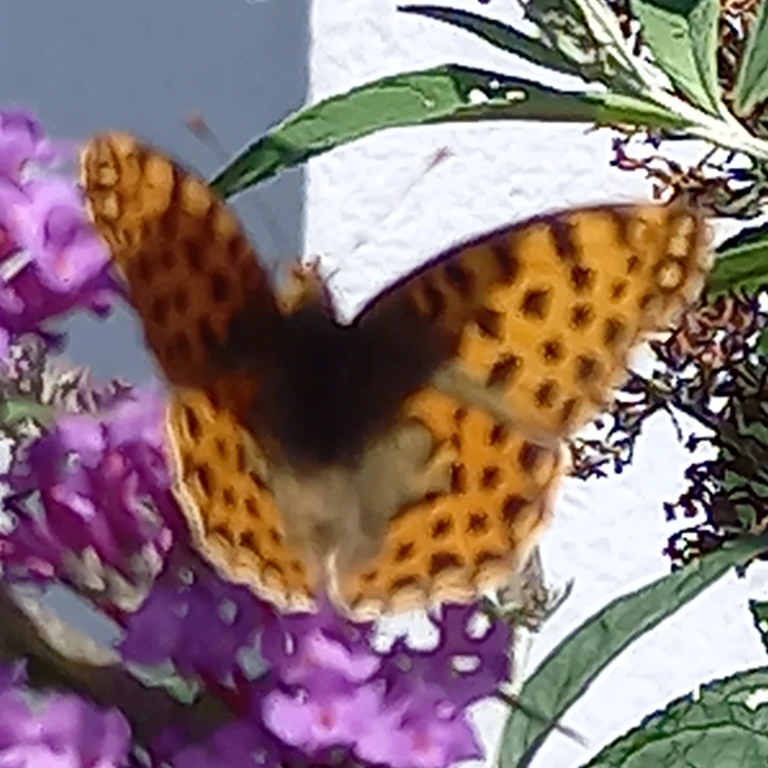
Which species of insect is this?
Issoria lathonia
